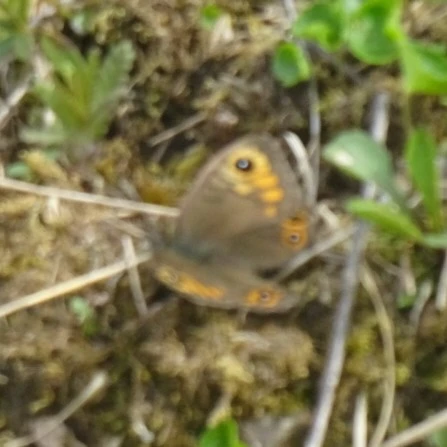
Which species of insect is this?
Lasiommata petropolitana (also Pararge petropolitana)
